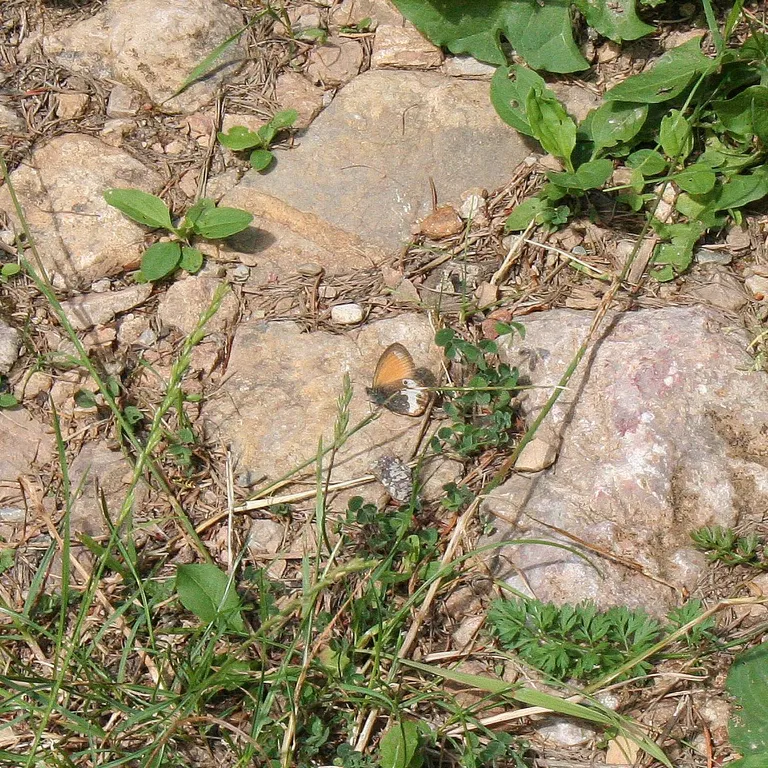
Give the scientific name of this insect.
Coenonympha arcania
